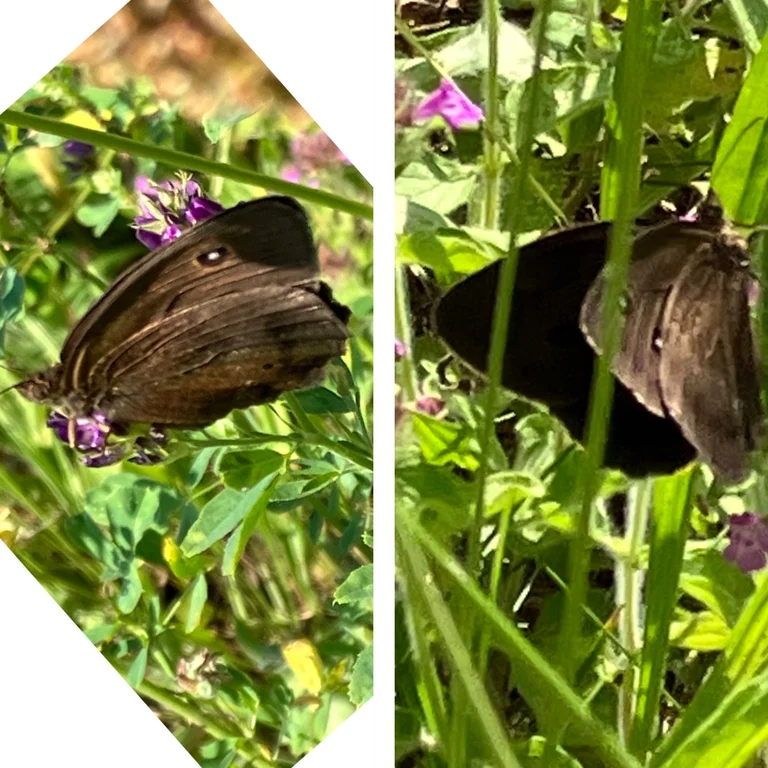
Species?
Minois dryas
